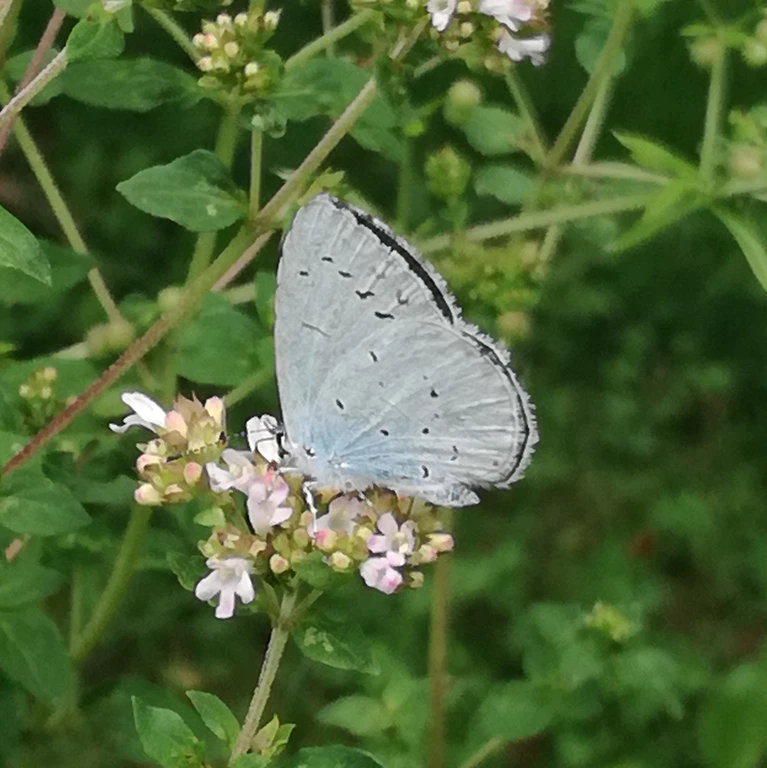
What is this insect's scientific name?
Celastrina argiolus
